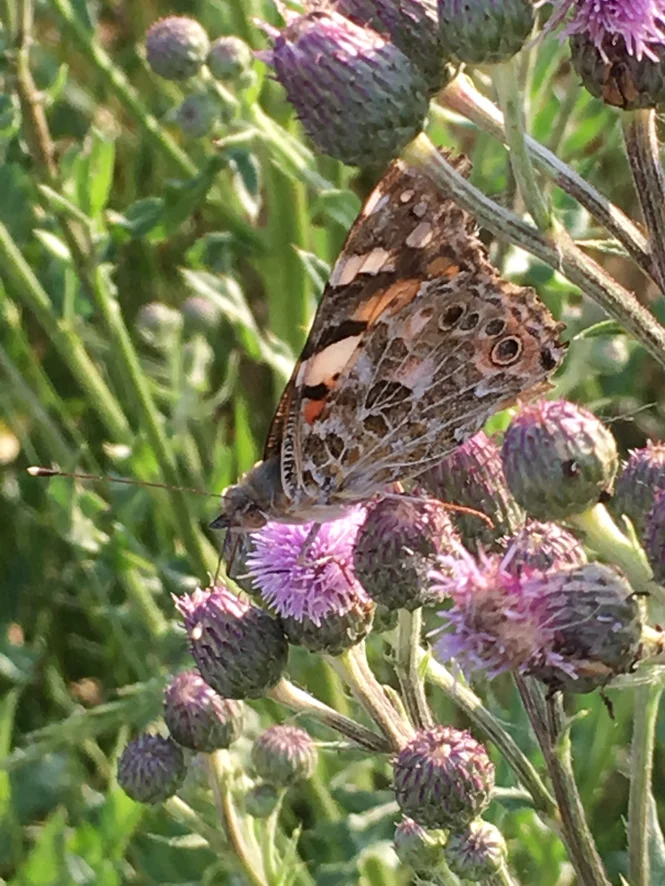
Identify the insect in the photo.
Vanessa cardui
